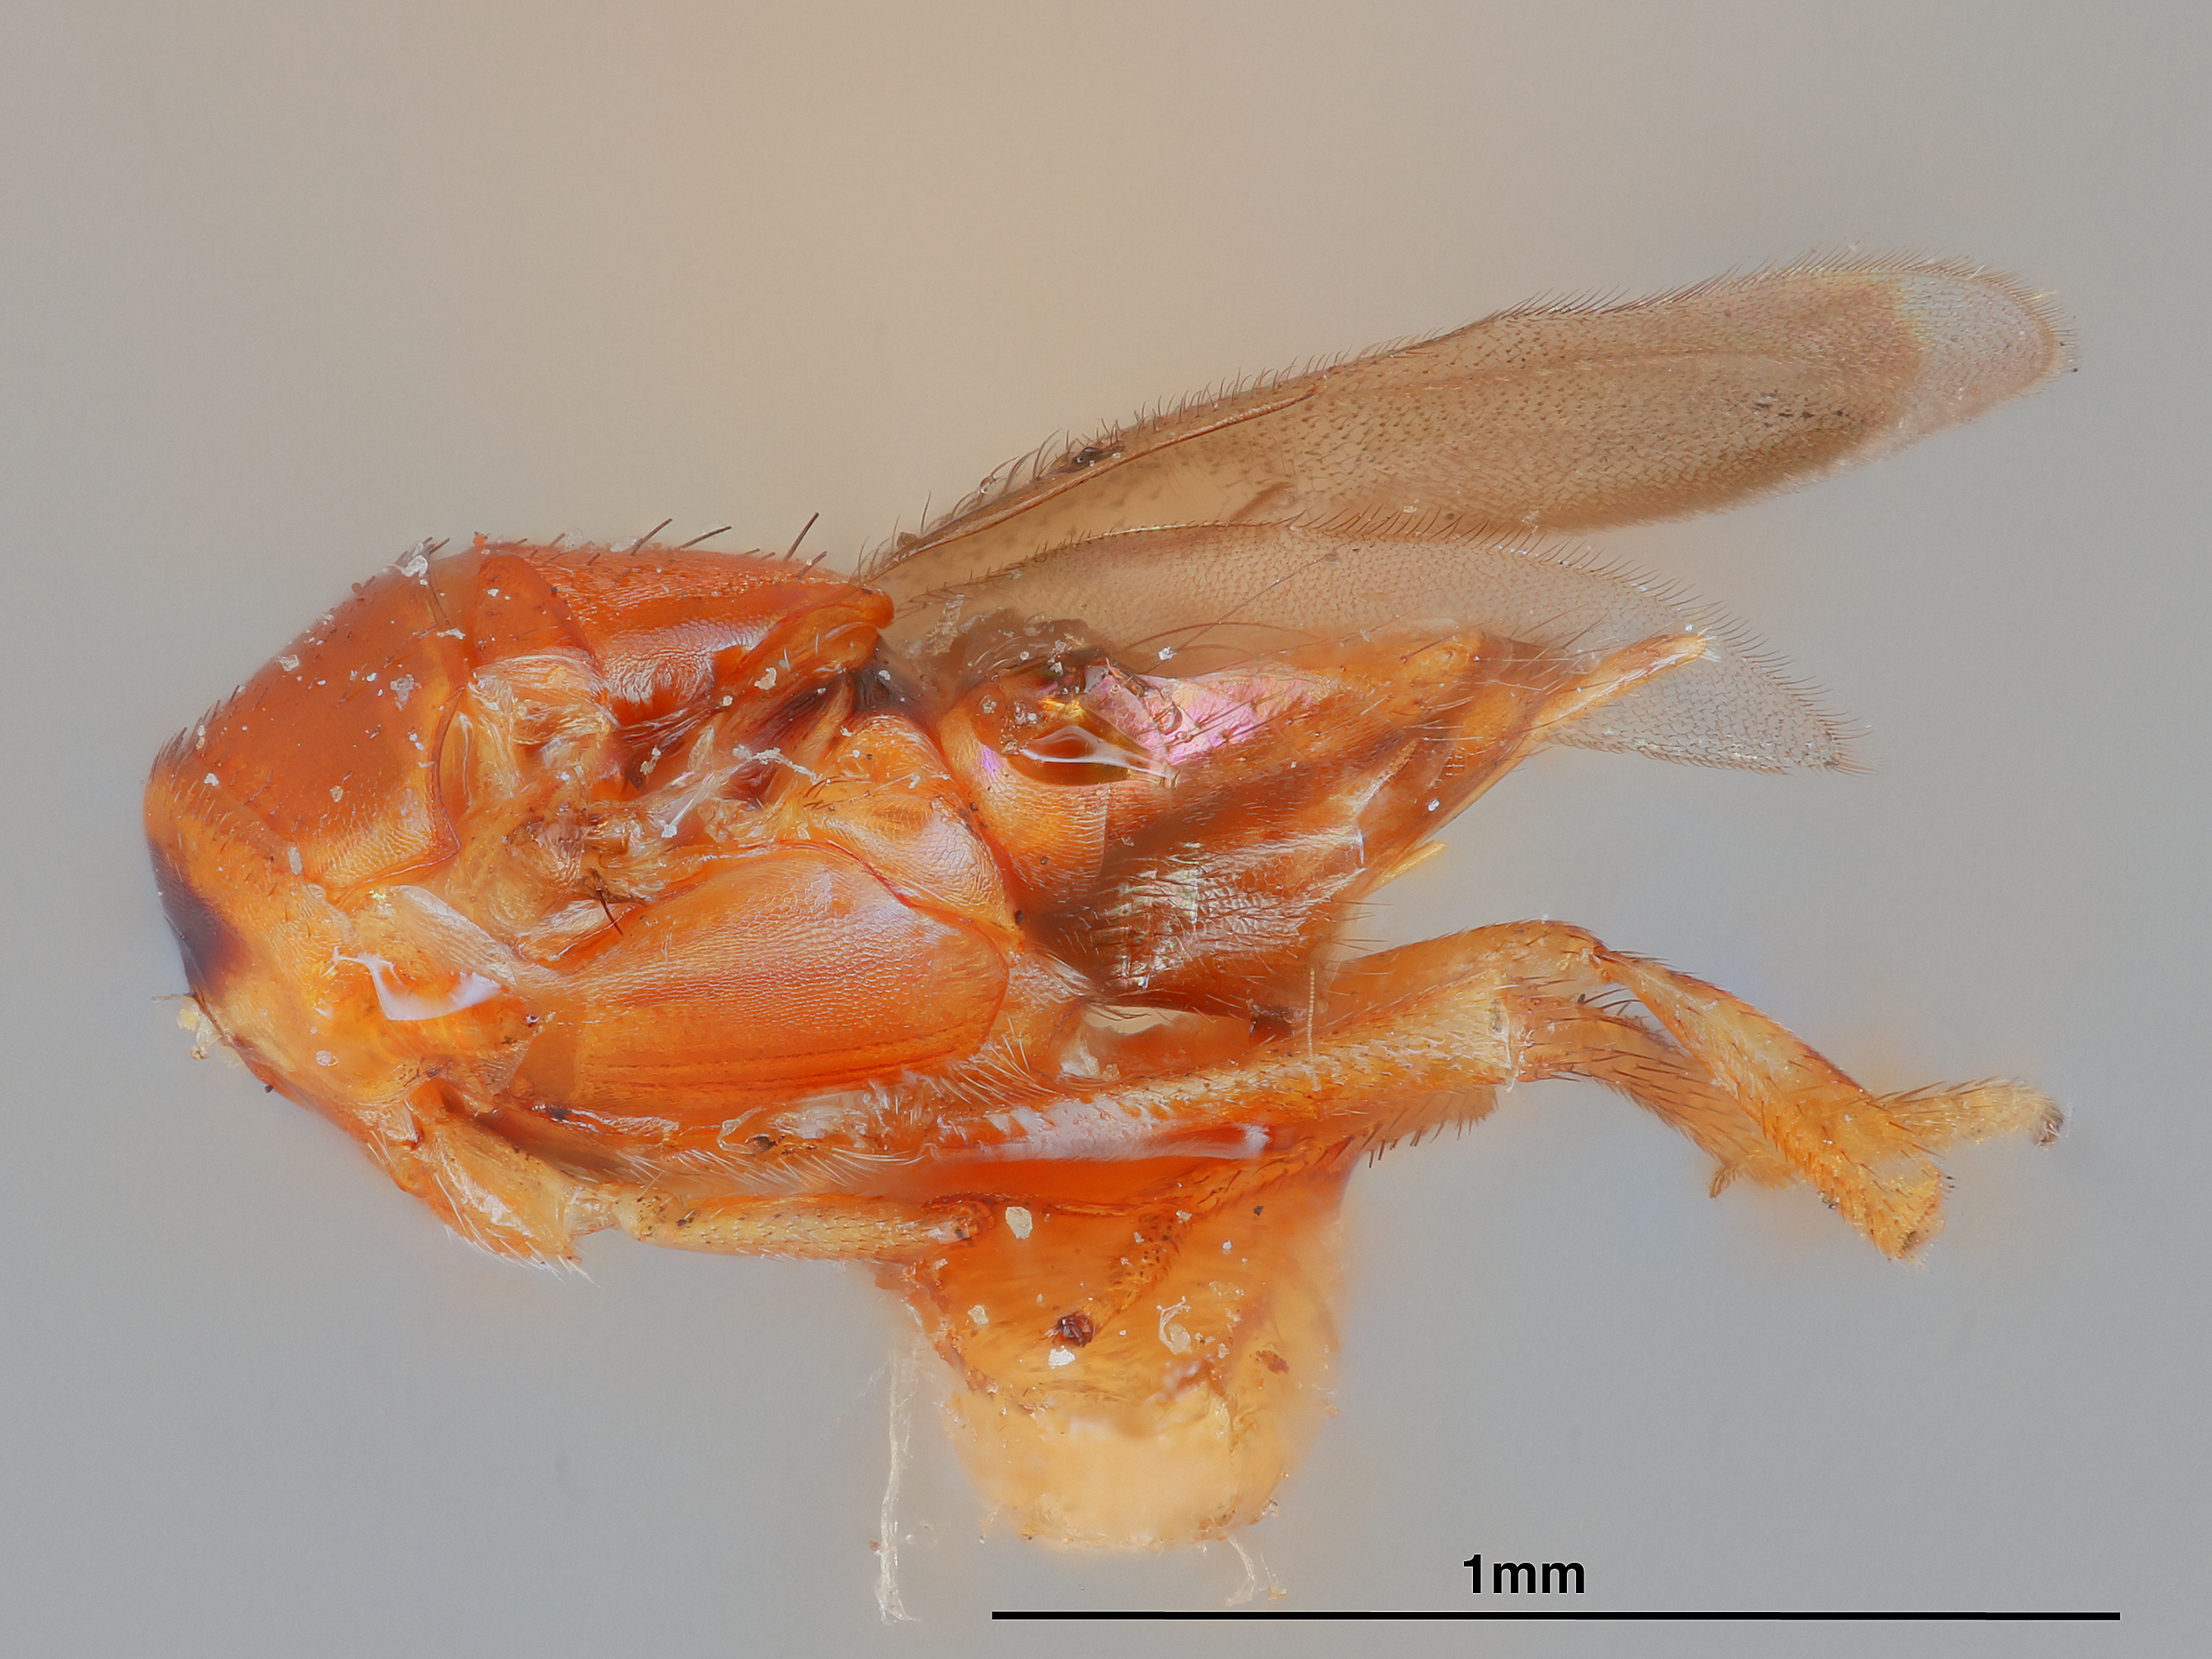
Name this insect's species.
Anicetus chinensis
